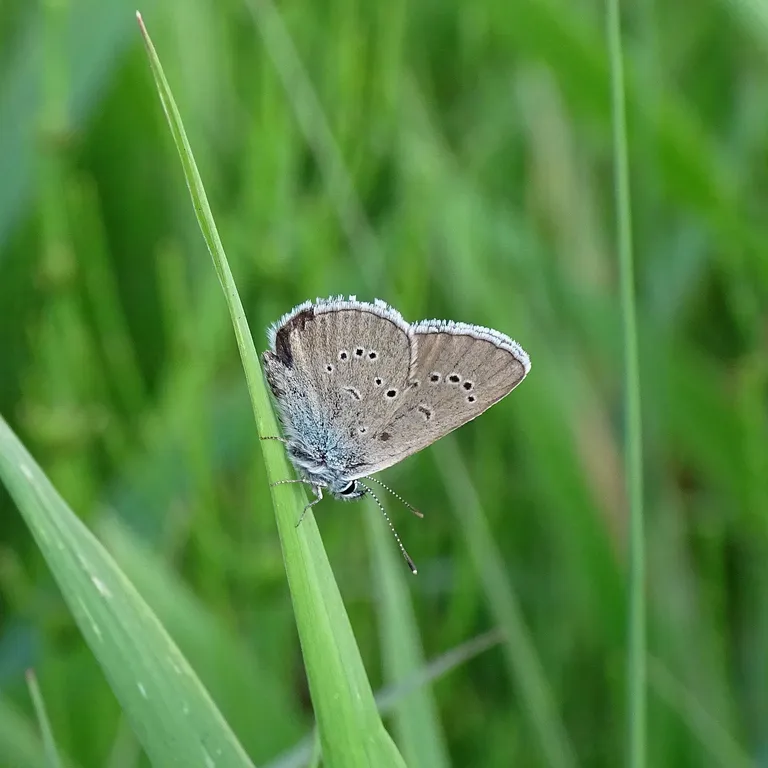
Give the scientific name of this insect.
Cyaniris semiargus
